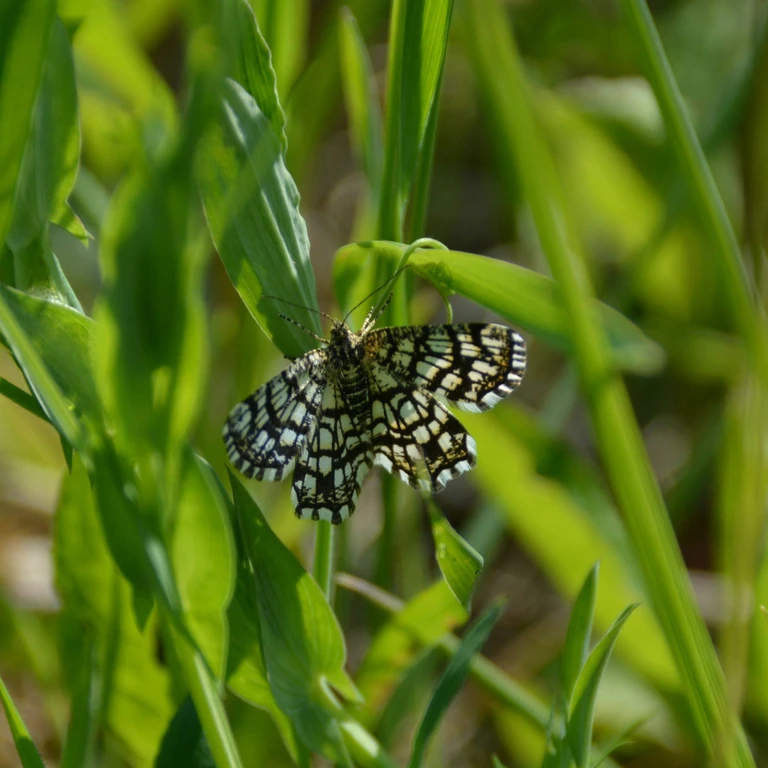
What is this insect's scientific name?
Chiasmia clathrata
